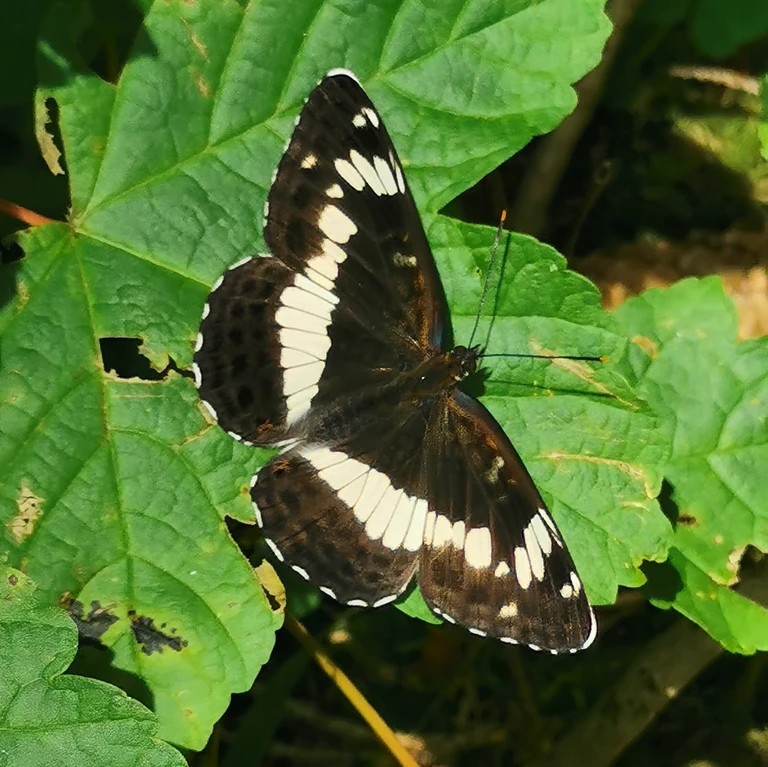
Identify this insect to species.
Limenitis camilla (also Ladoga camilla)
